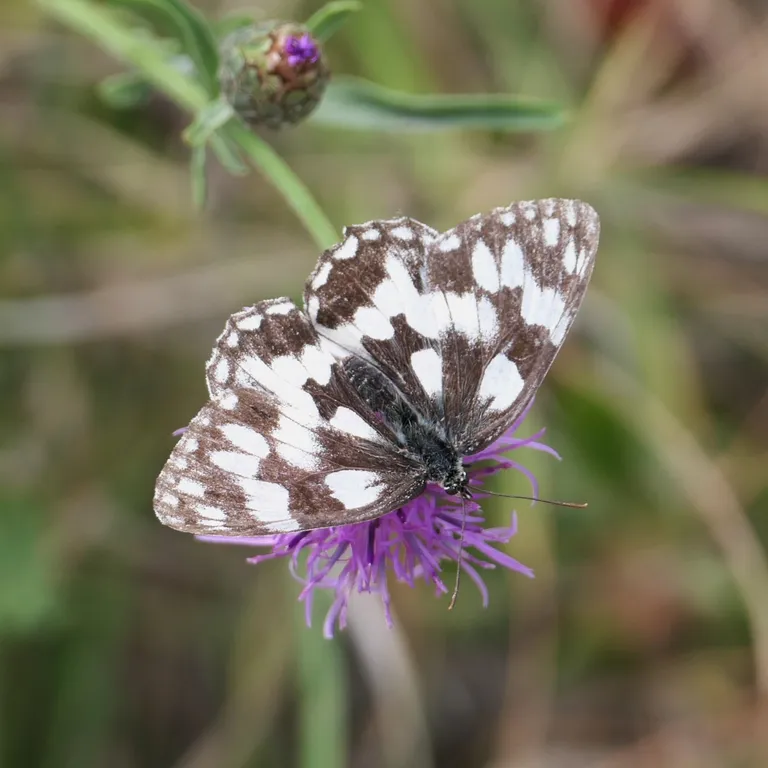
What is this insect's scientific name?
Melanargia galathea
